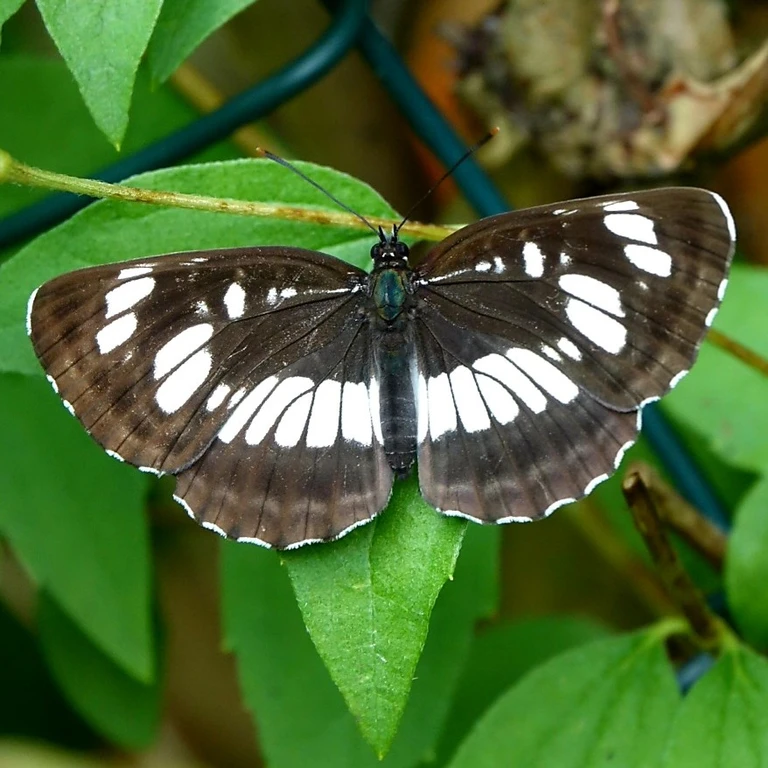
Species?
Neptis rivularis
